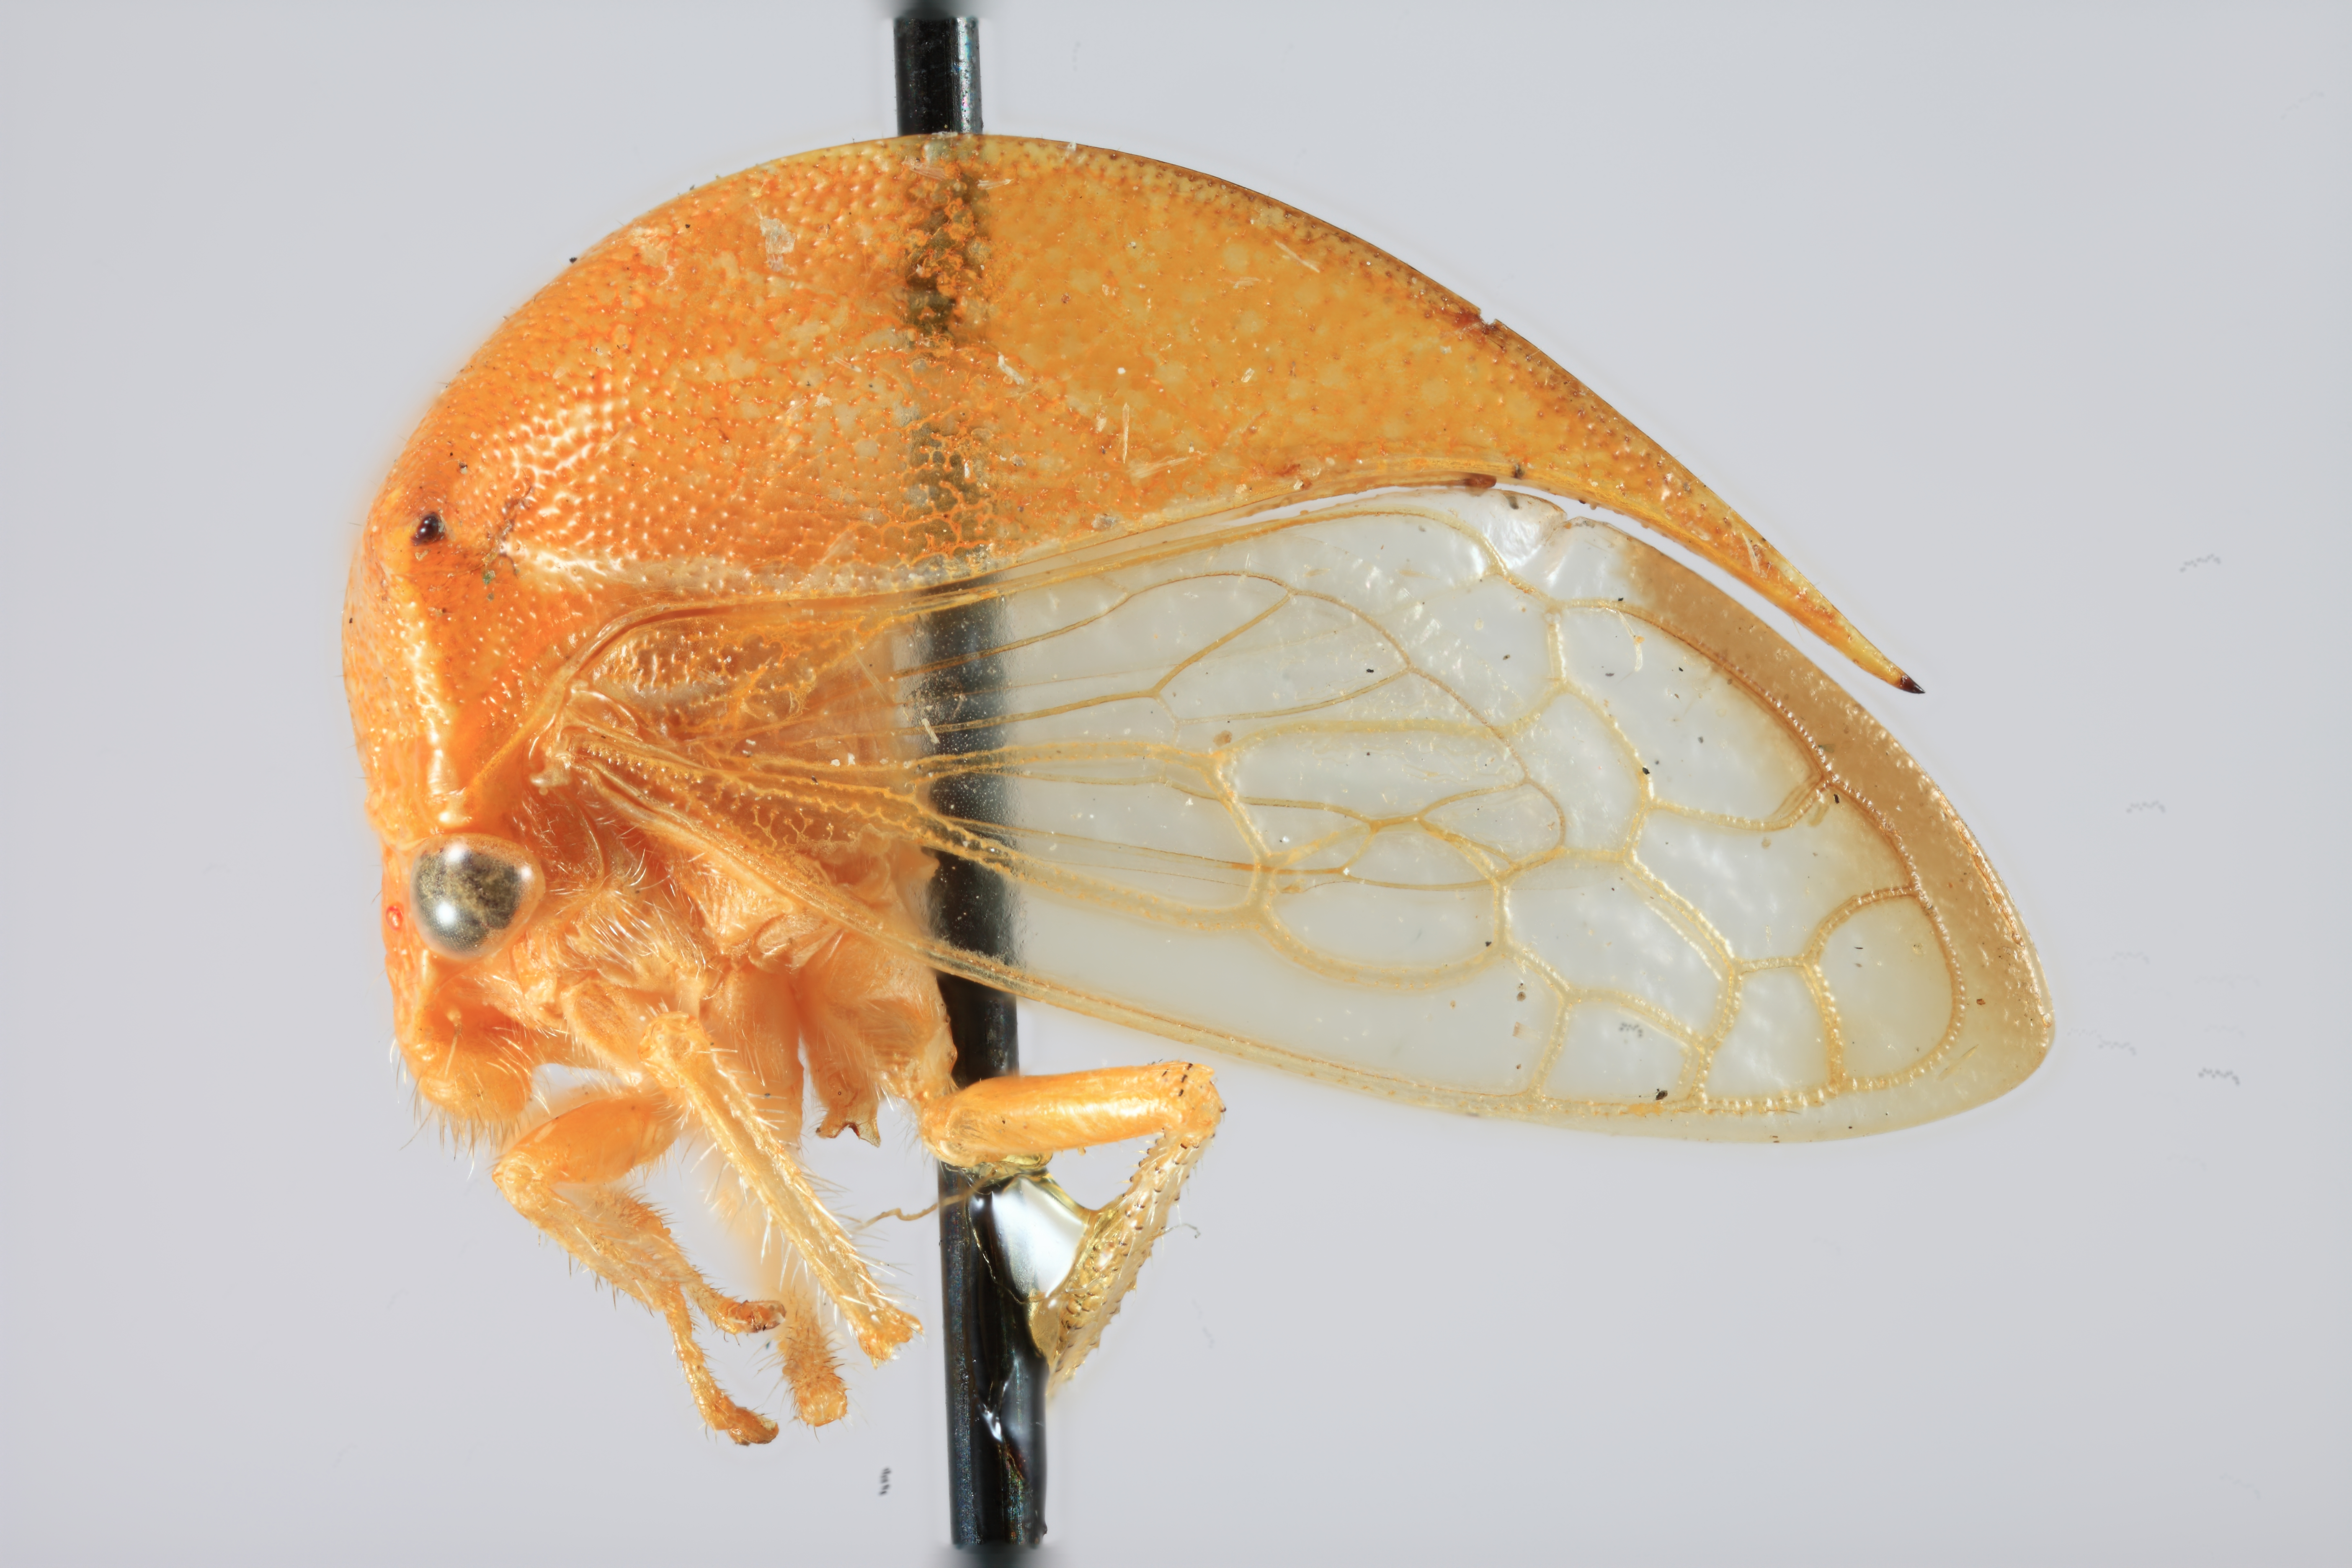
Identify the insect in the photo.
Stictolobus borealis
